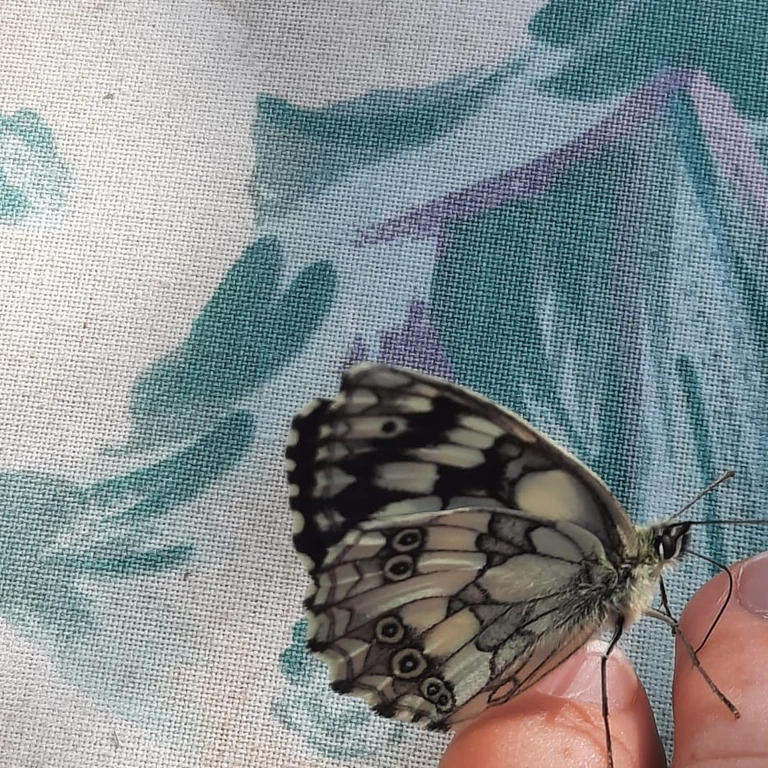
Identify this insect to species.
Melanargia galathea
